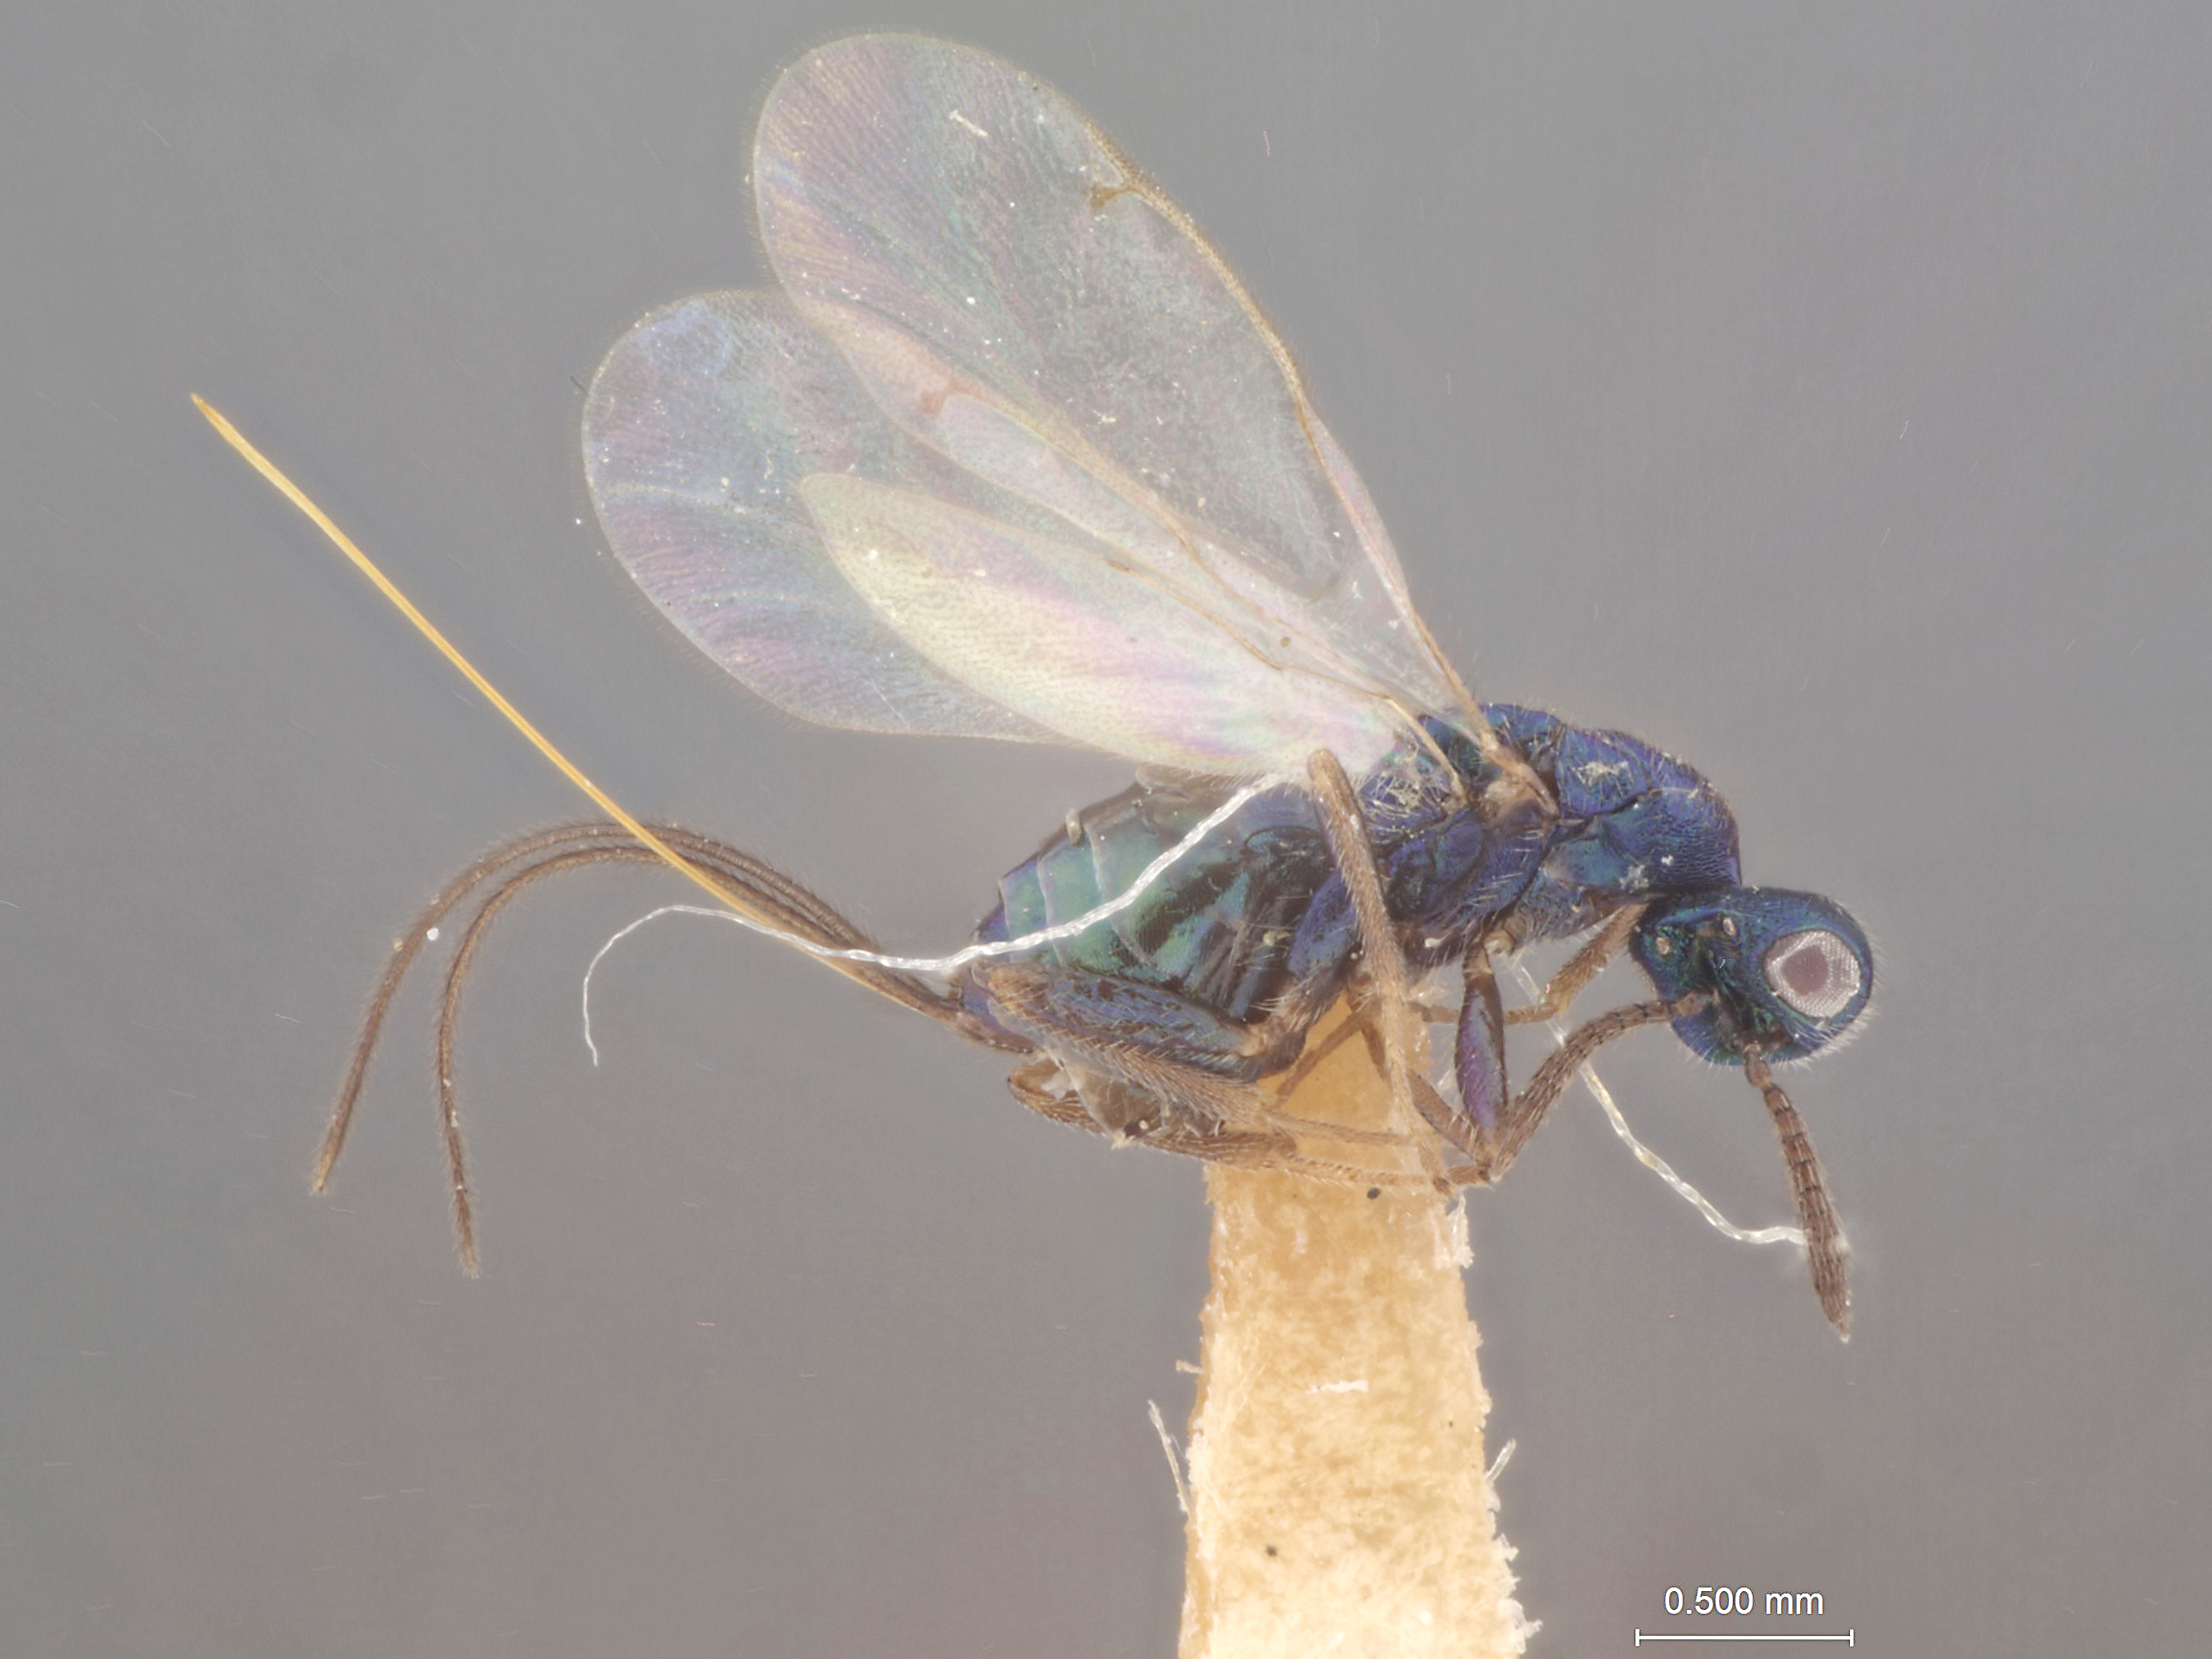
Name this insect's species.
Torymus hobbsi
